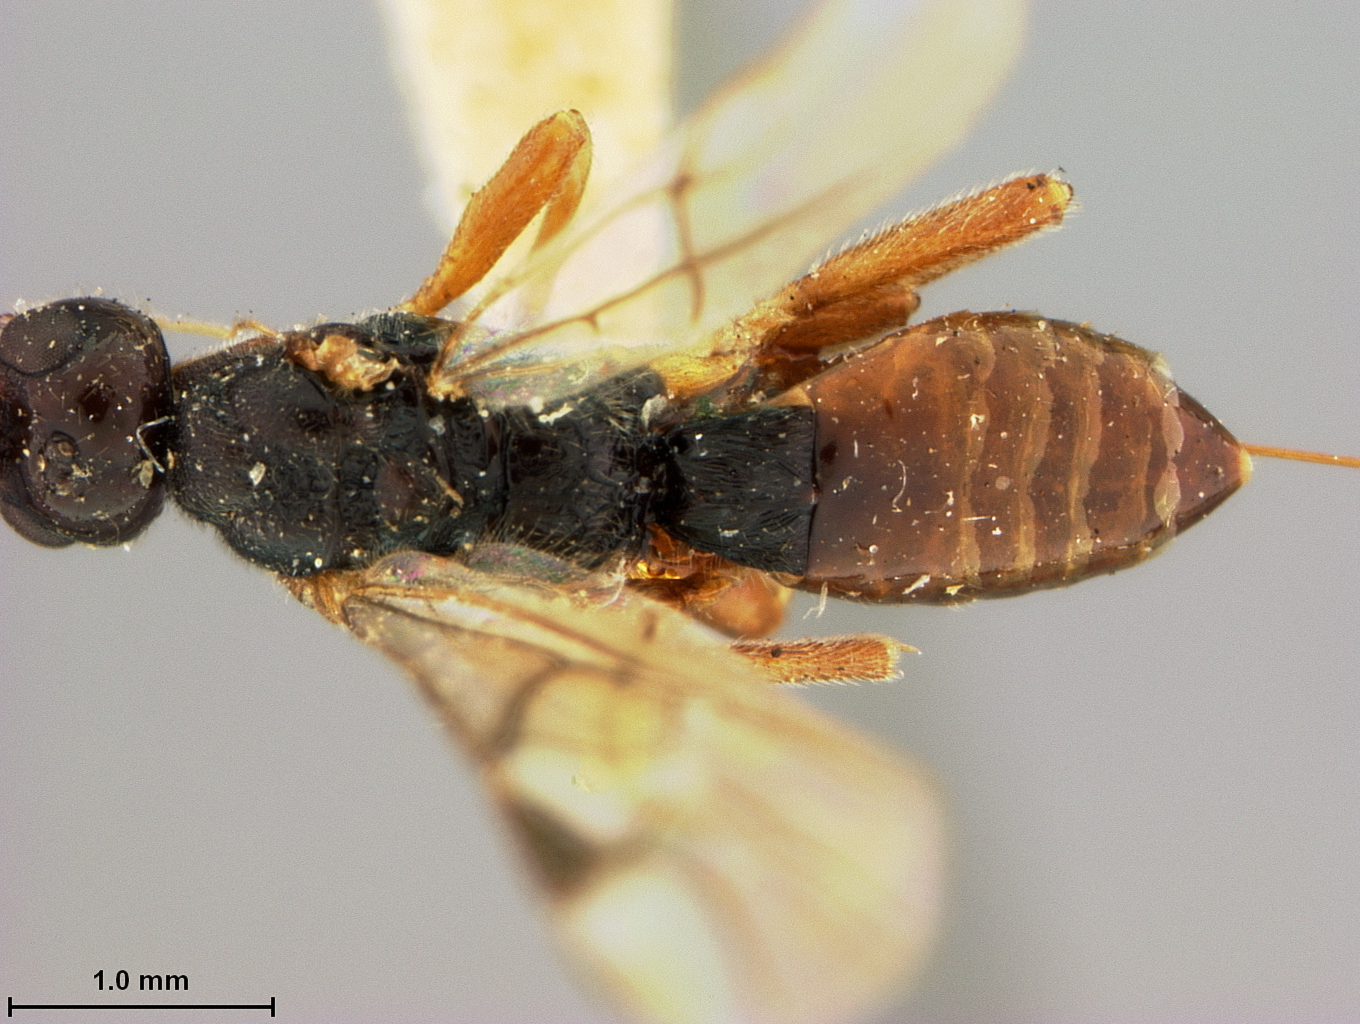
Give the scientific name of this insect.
Doryctes incertus
